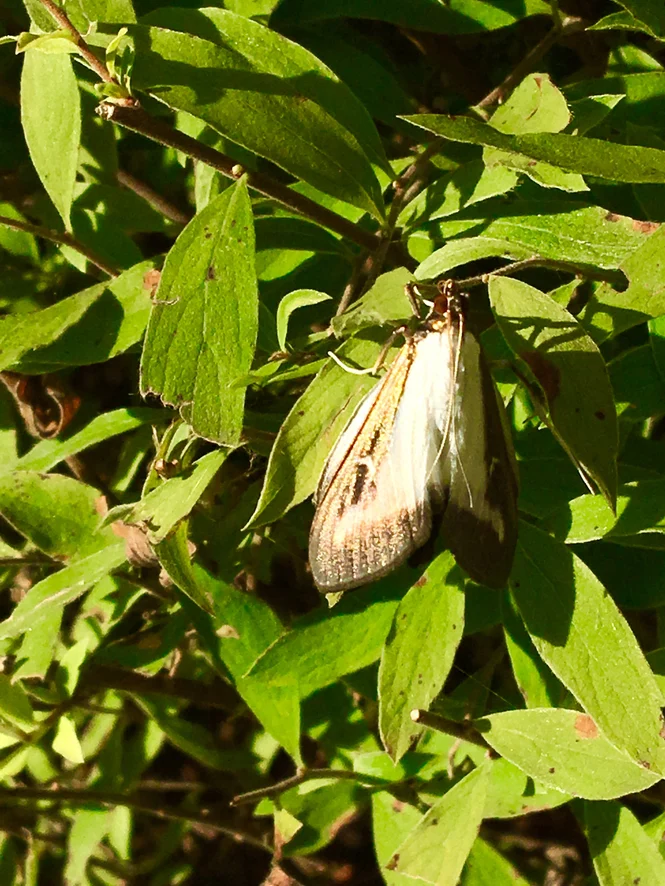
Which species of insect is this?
Cydalima perspectalis
